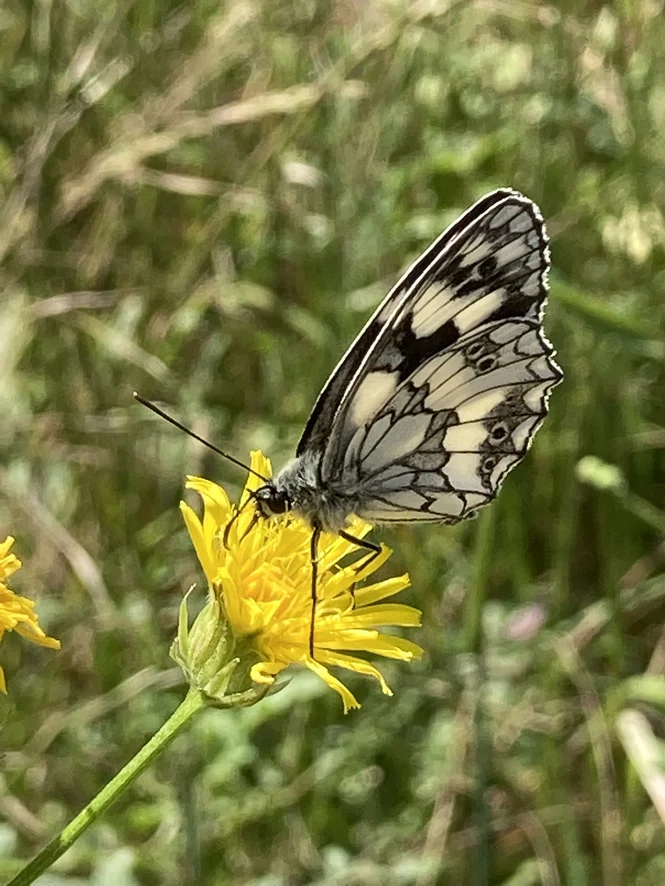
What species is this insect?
Melanargia galathea
